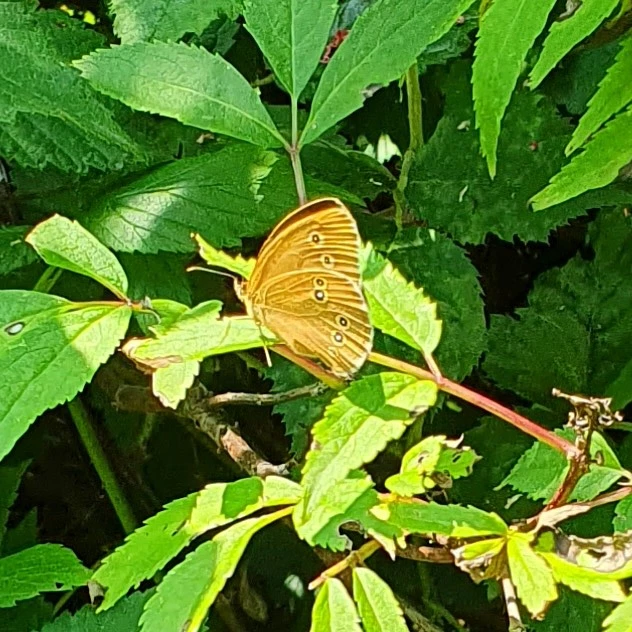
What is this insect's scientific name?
Aphantopus hyperantus
